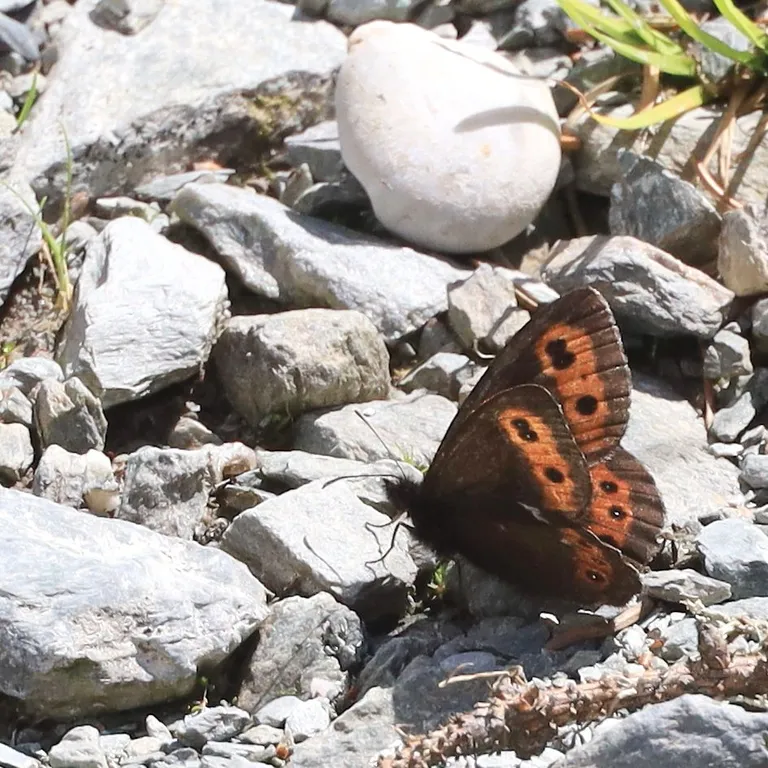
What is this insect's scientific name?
Erebia ligea
